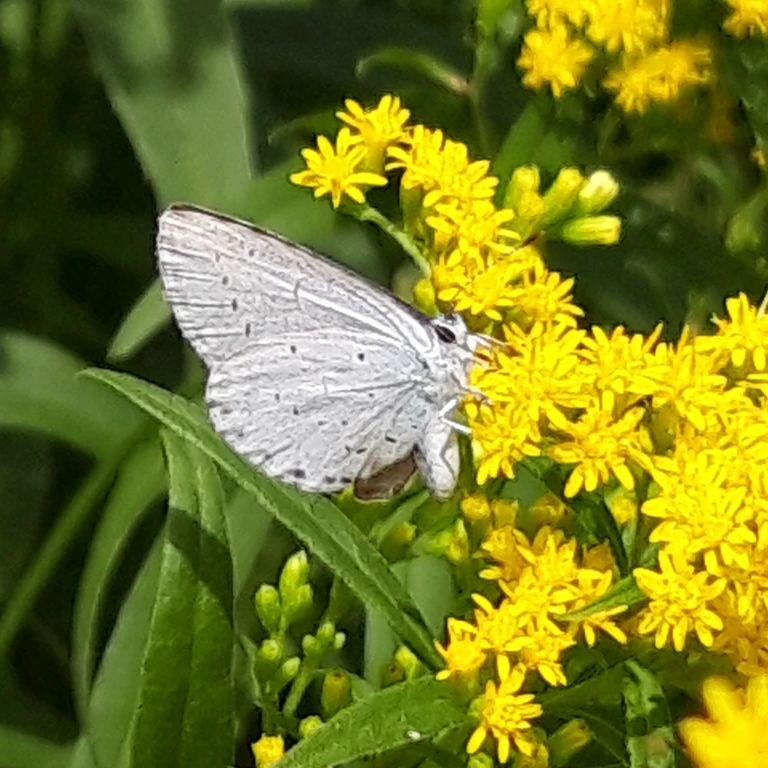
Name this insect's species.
Celastrina argiolus
